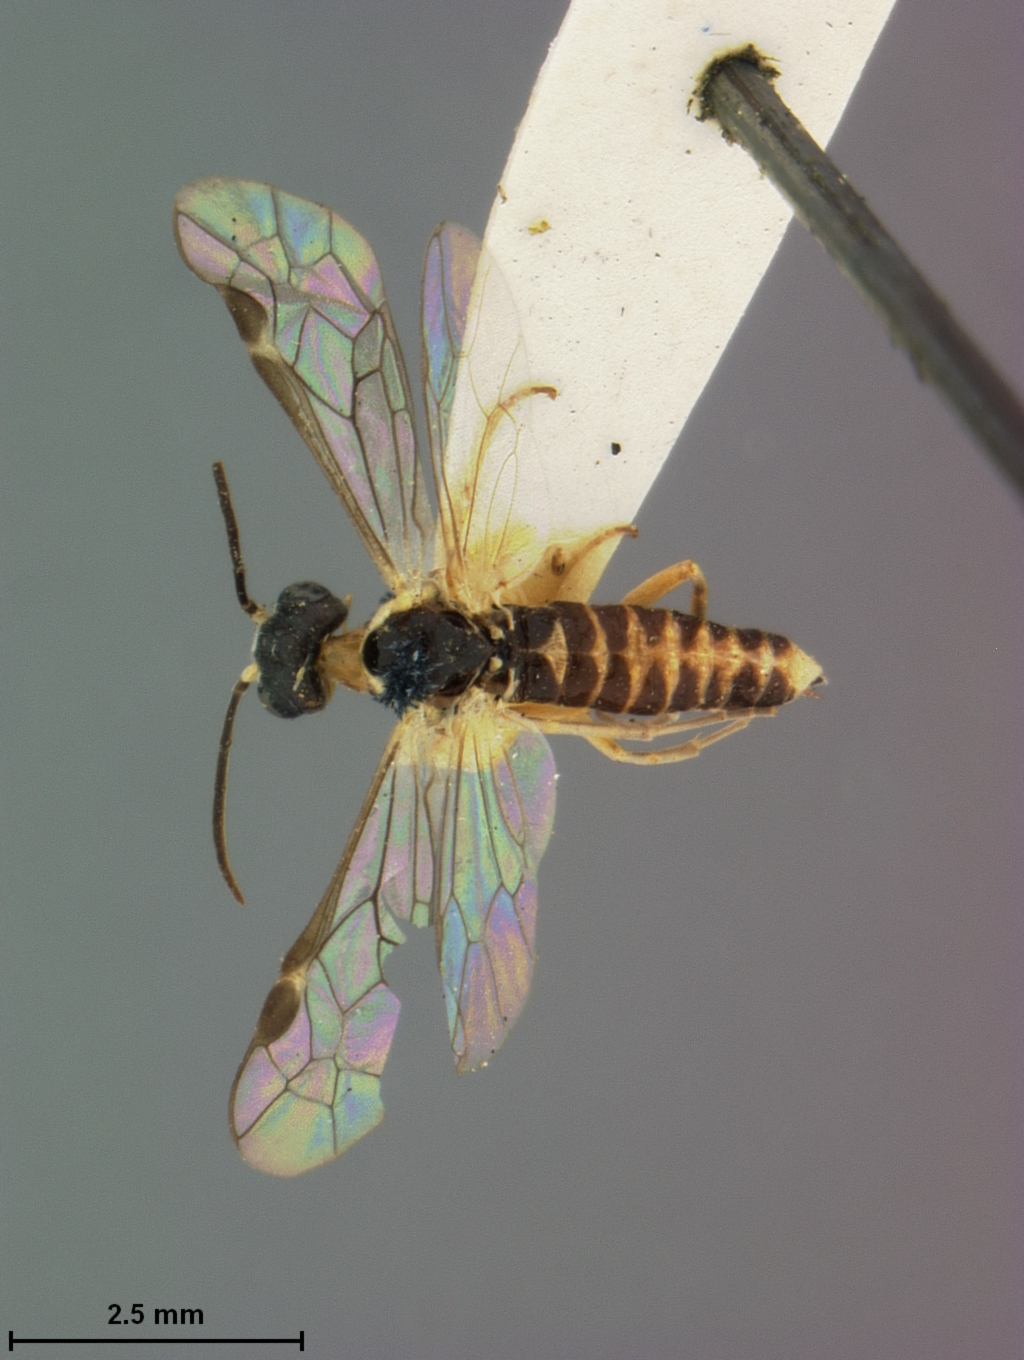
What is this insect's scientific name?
Emphytina pallidiscapa
